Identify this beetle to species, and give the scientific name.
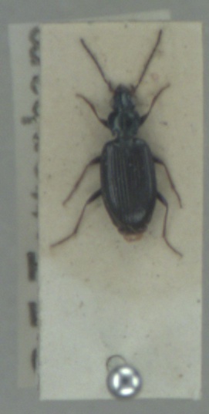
Bembidion atrocaeruleum
